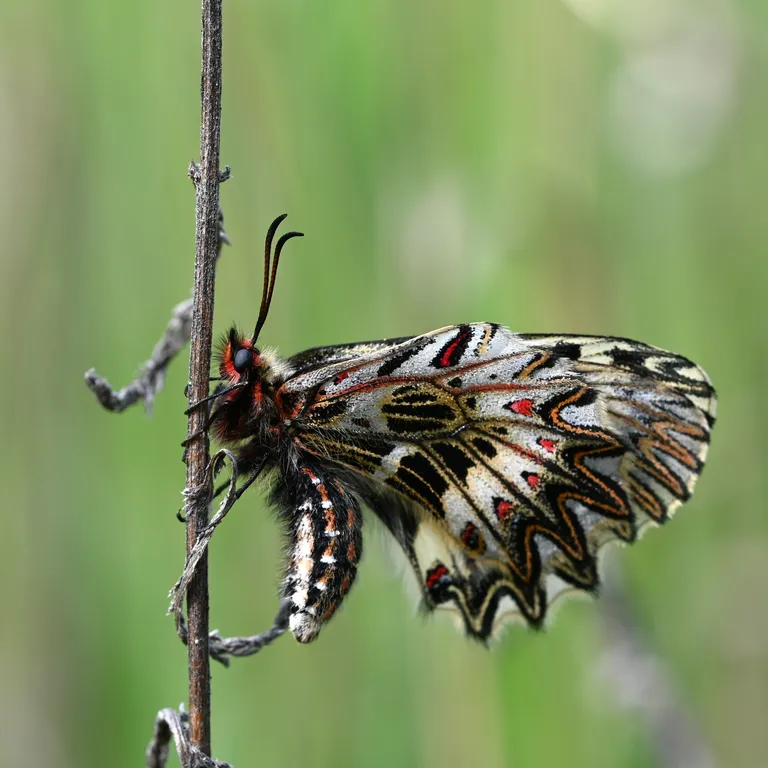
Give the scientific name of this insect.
Zerynthia polyxena
